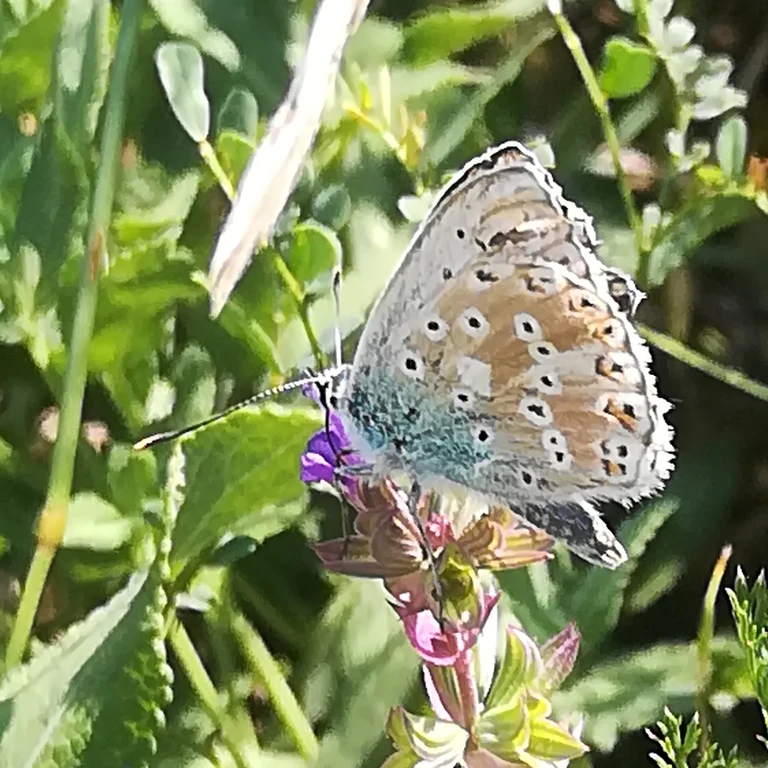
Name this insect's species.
Lysandra coridon
